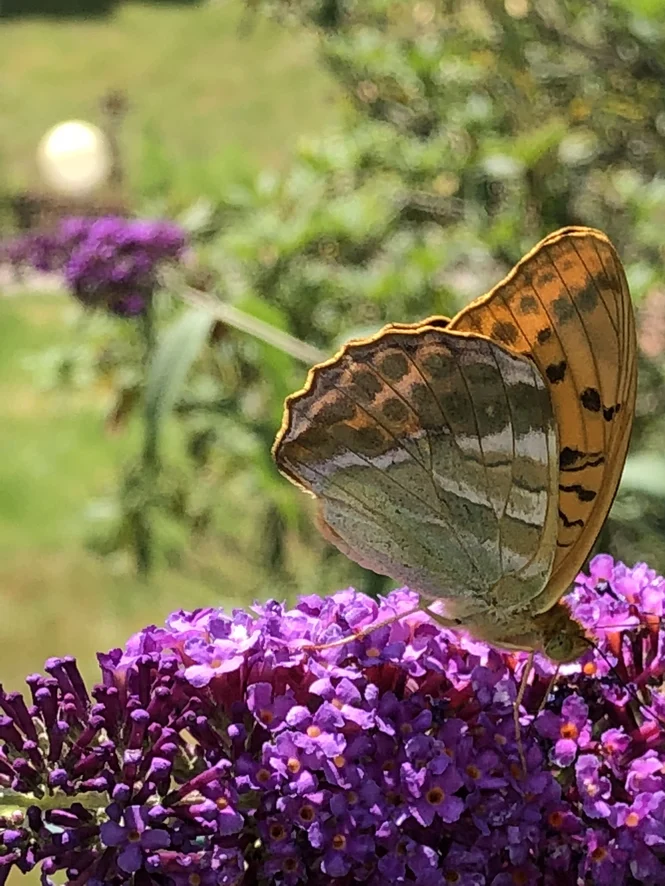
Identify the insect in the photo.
Argynnis paphia
